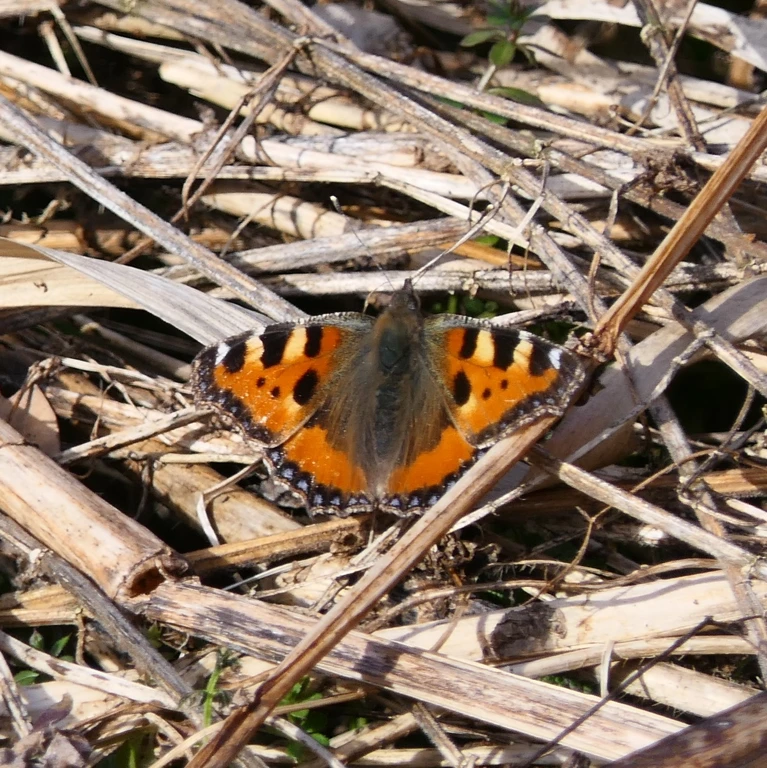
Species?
Aglais urticae
